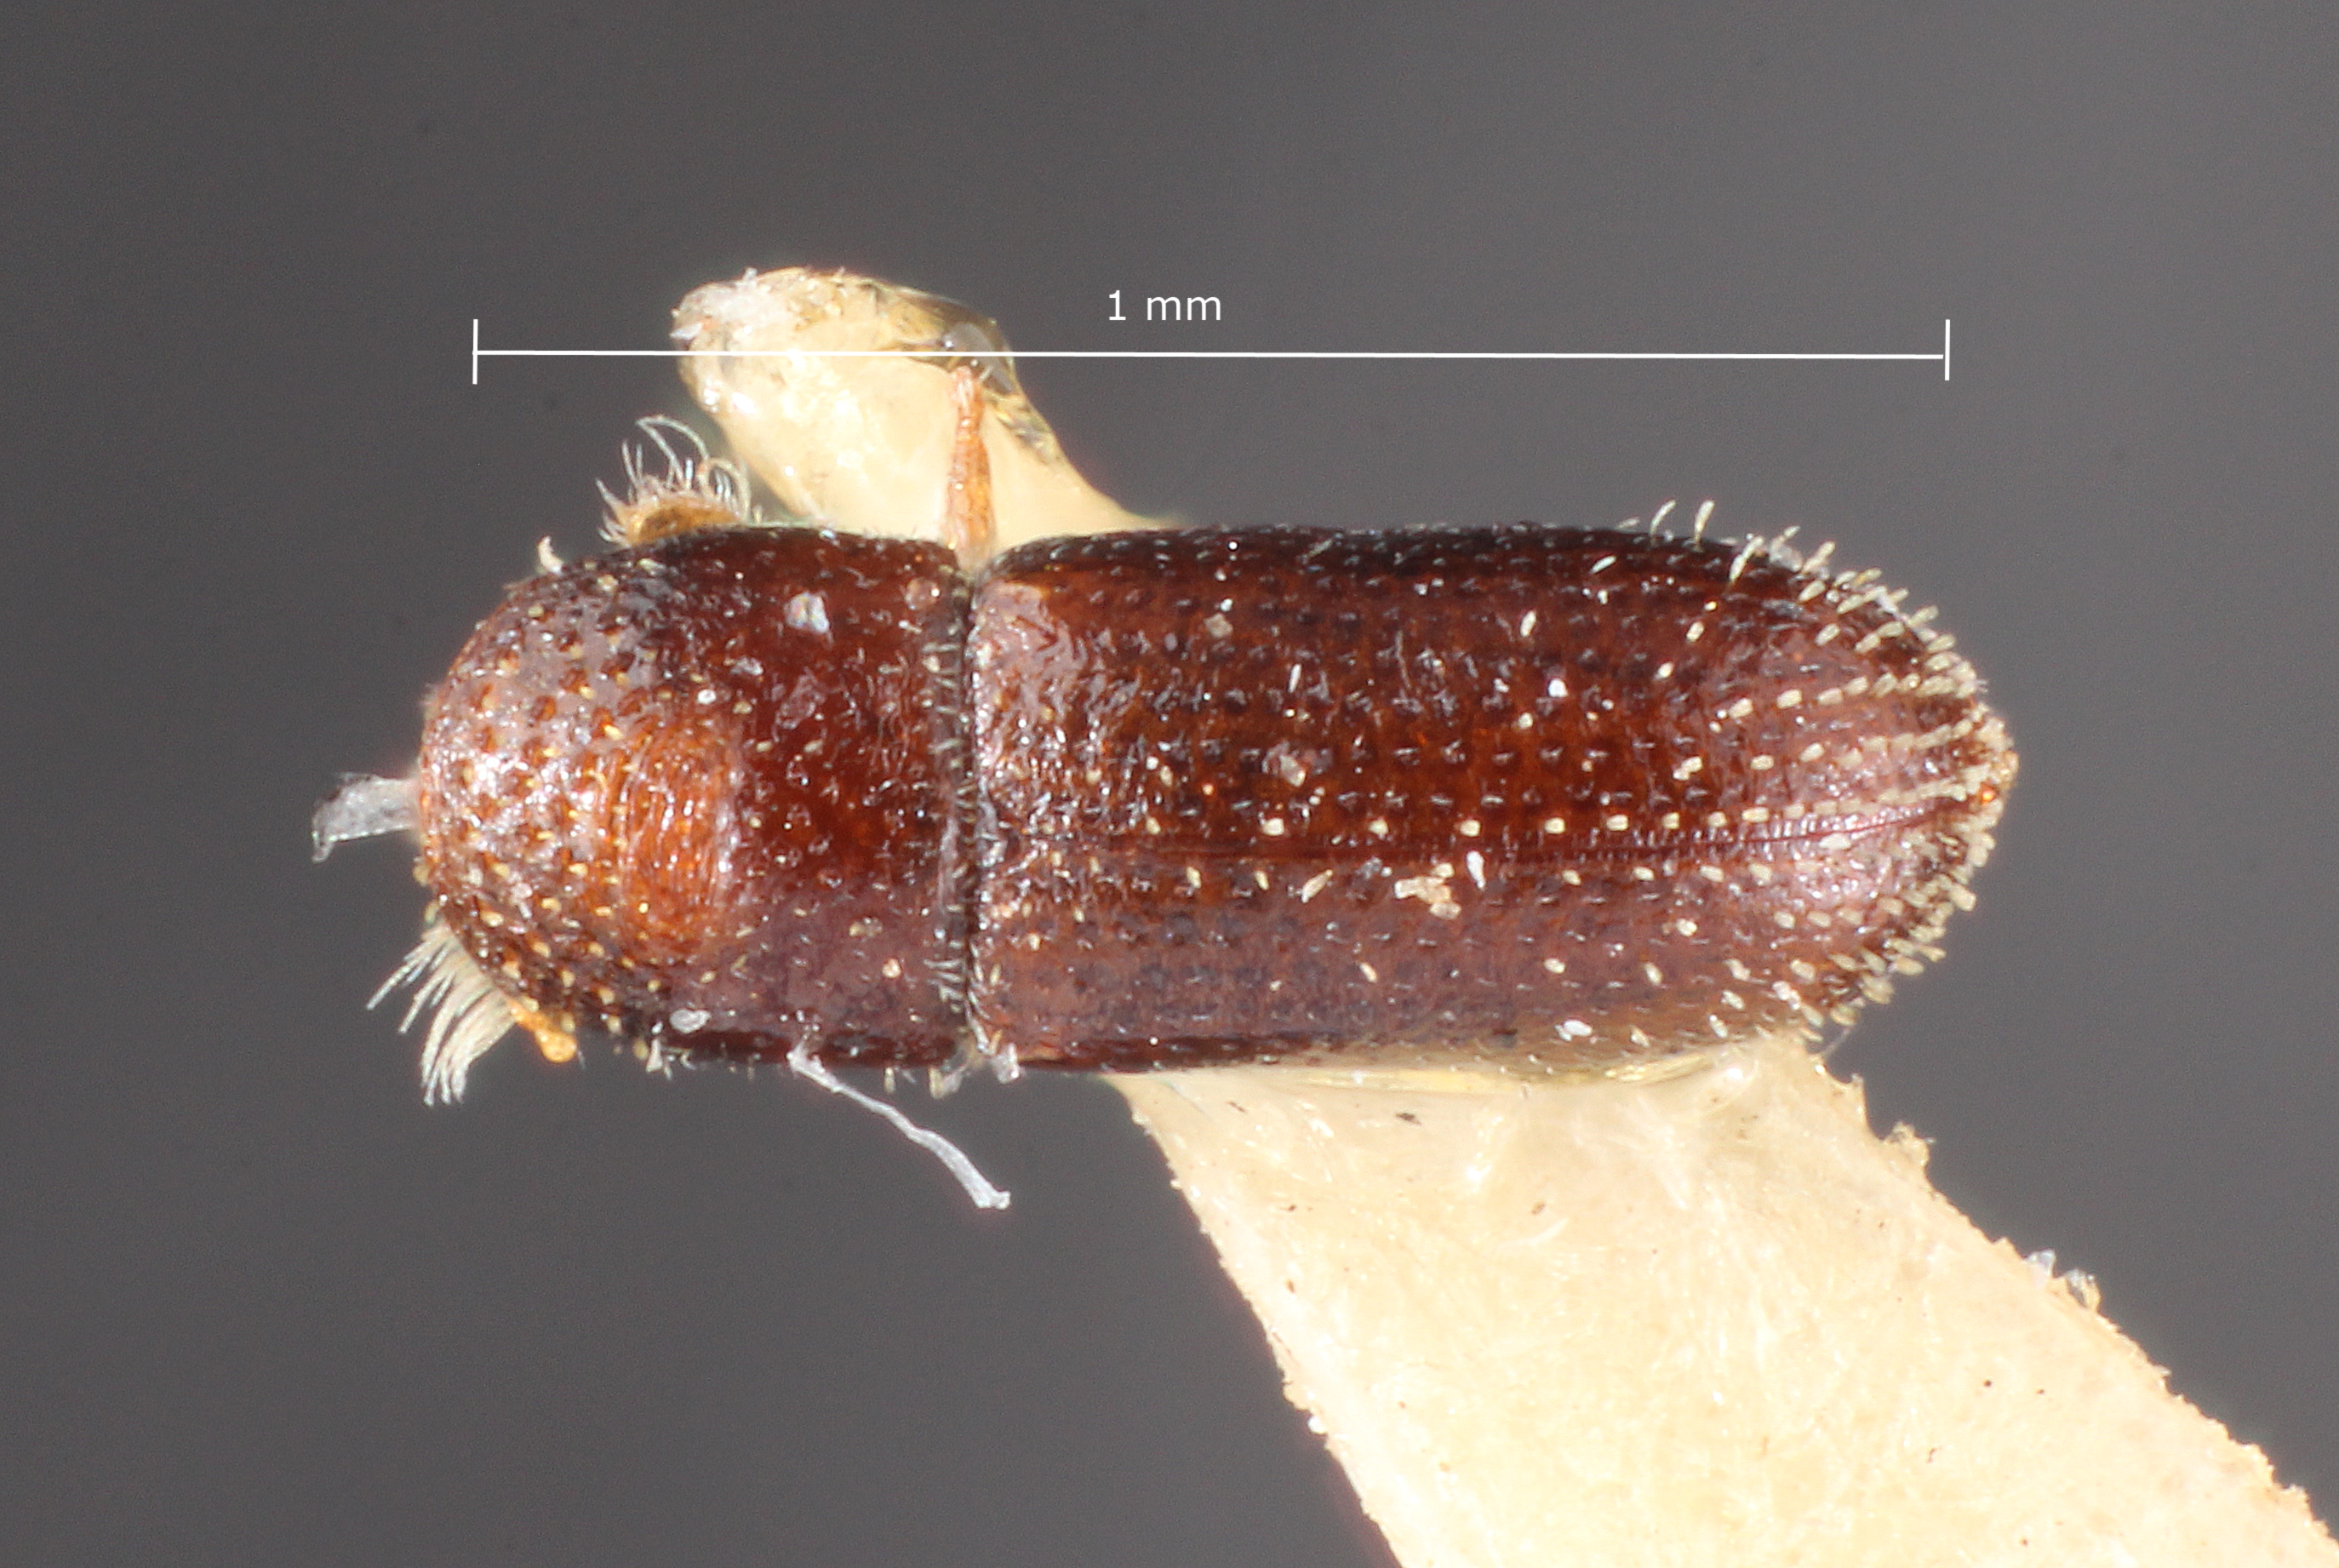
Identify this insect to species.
Cryptocleptes murilloi
